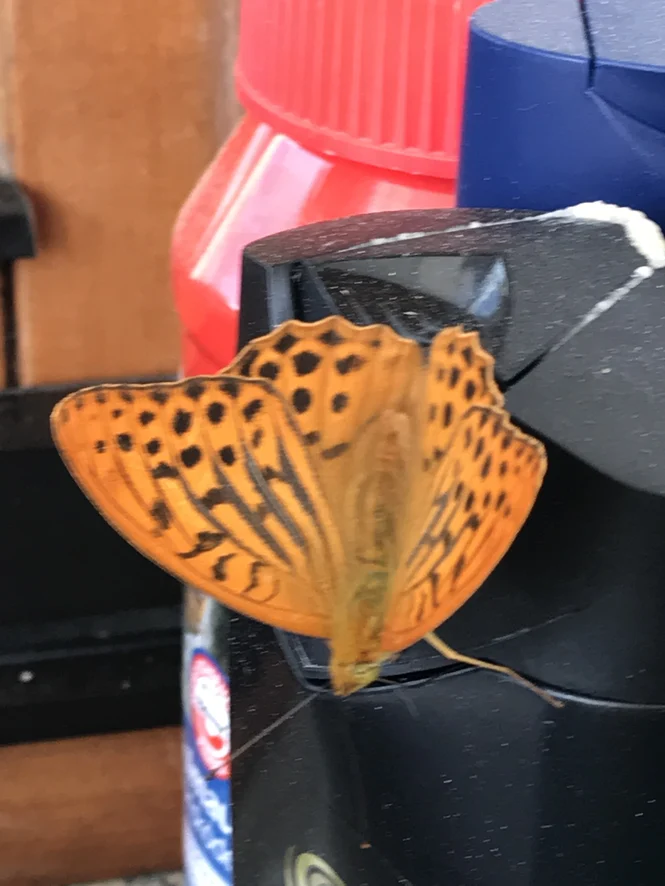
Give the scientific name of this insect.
Argynnis paphia
